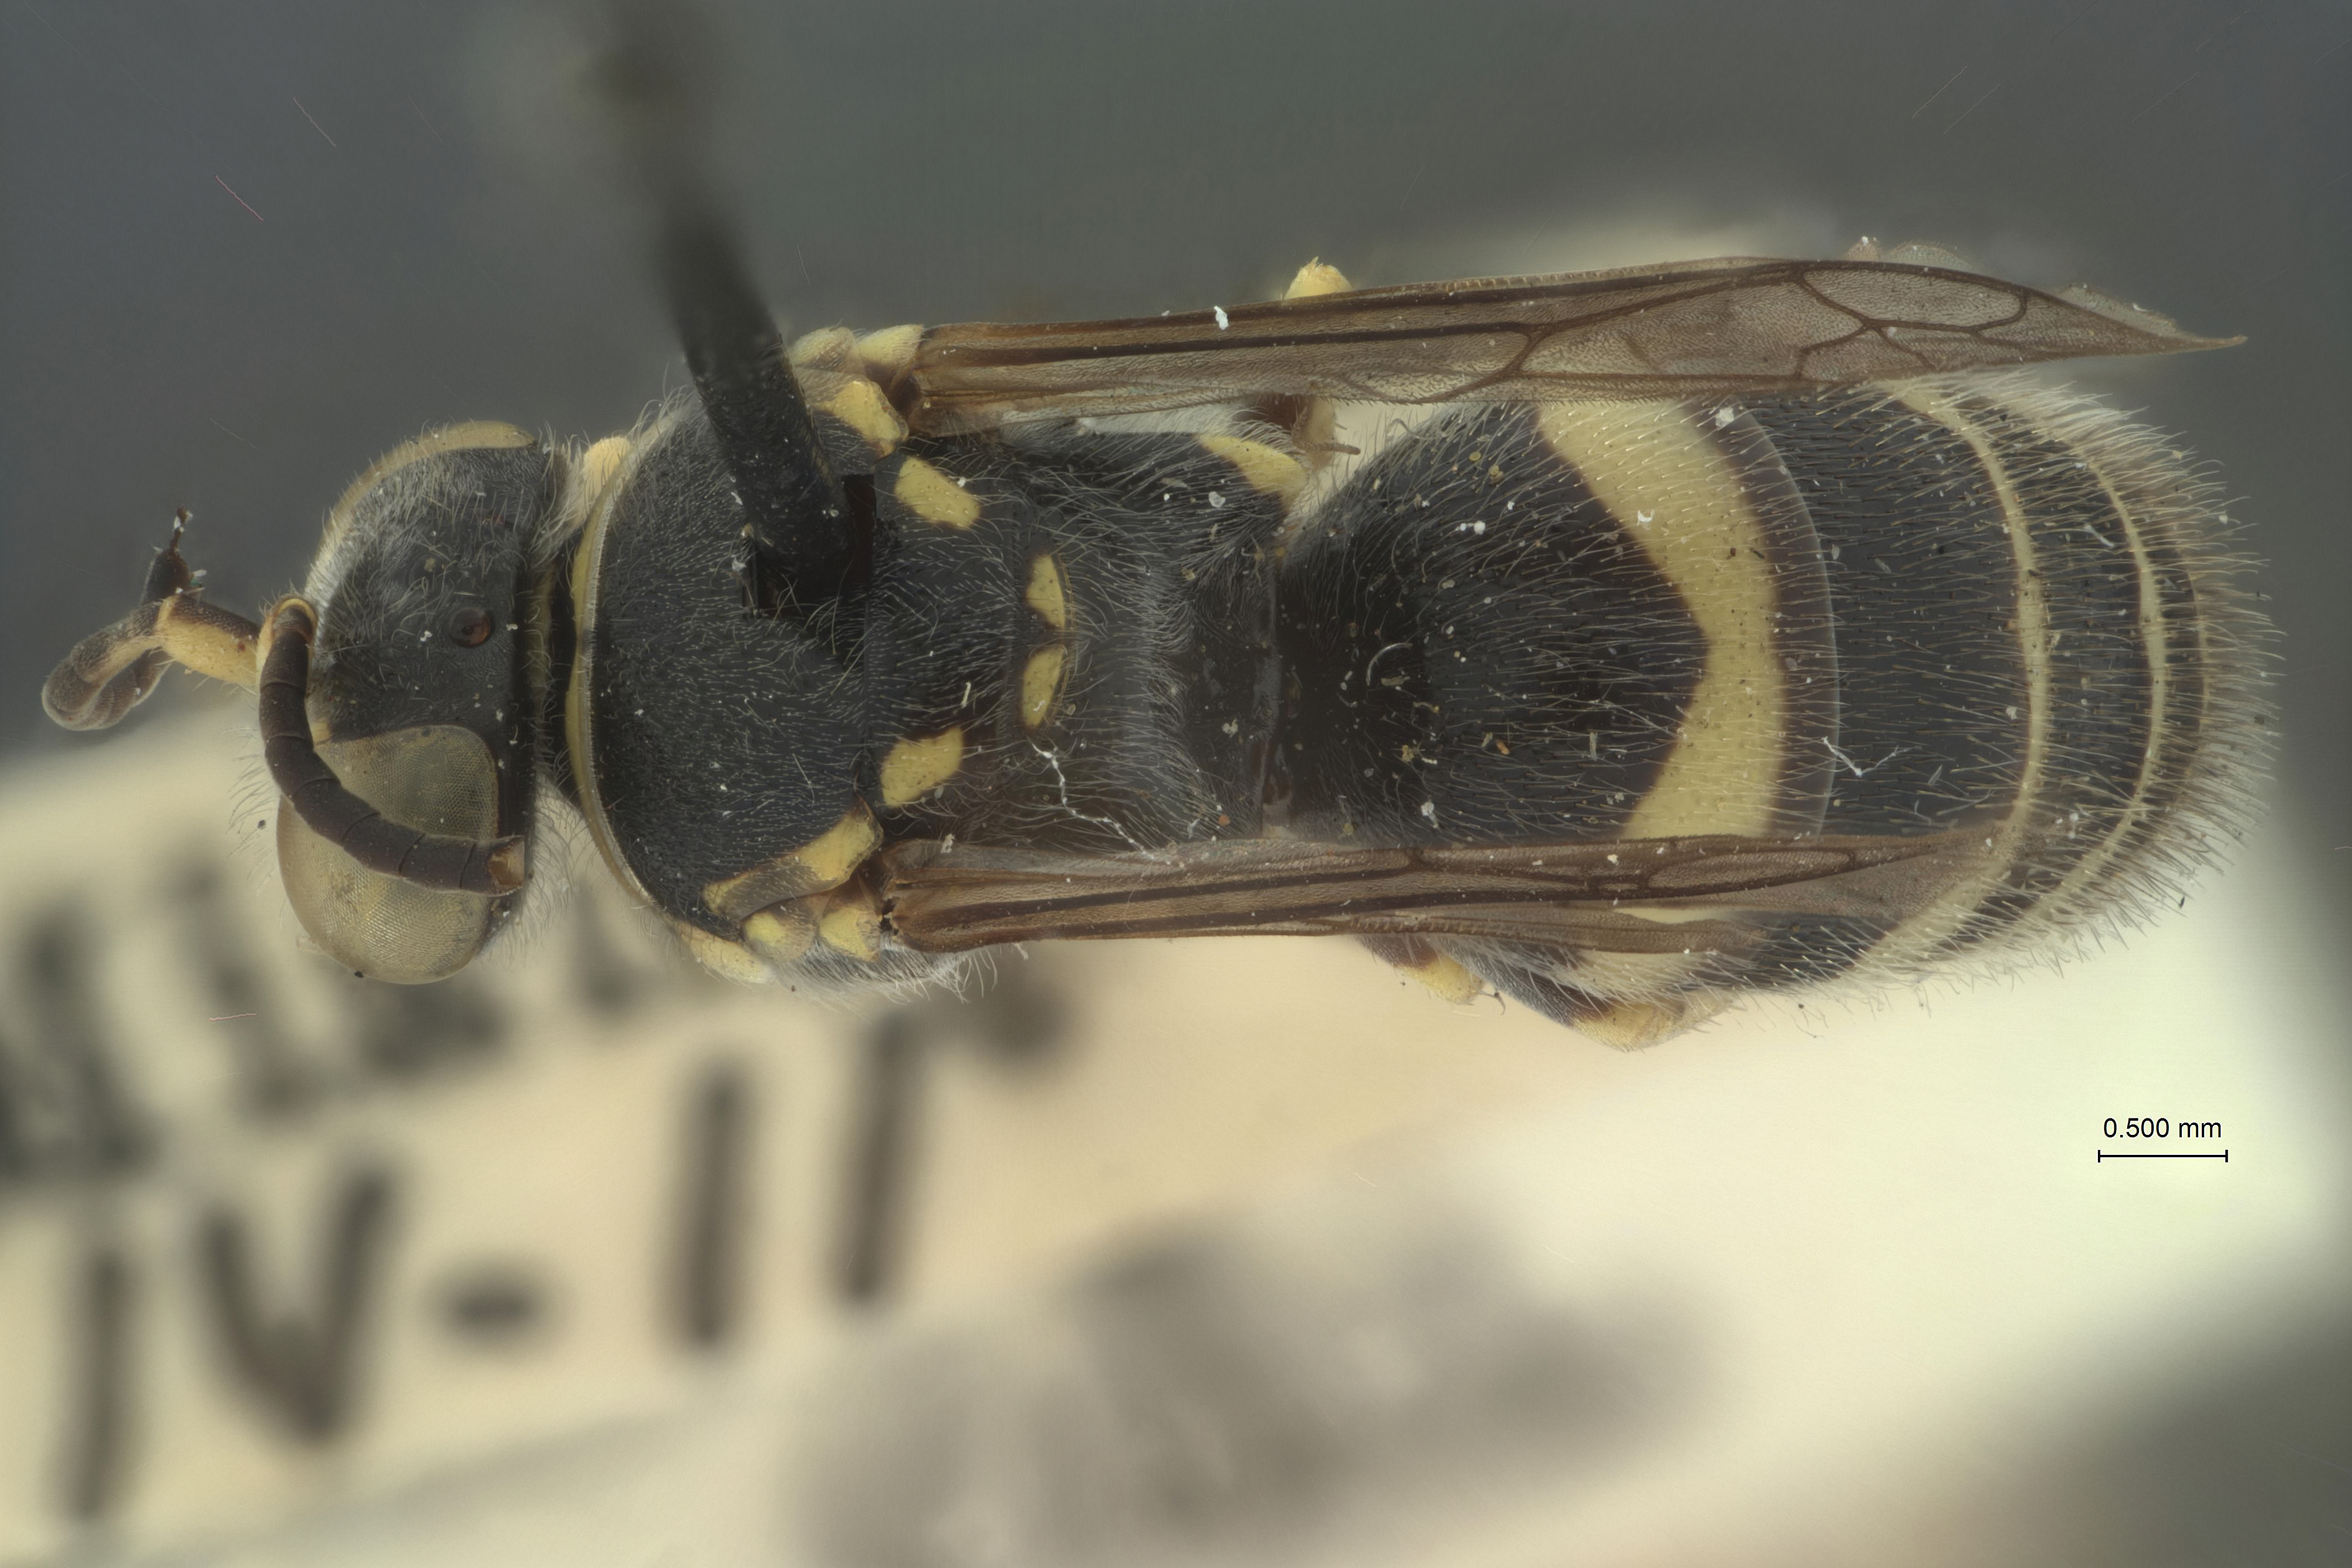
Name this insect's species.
Bembecinus nanus
